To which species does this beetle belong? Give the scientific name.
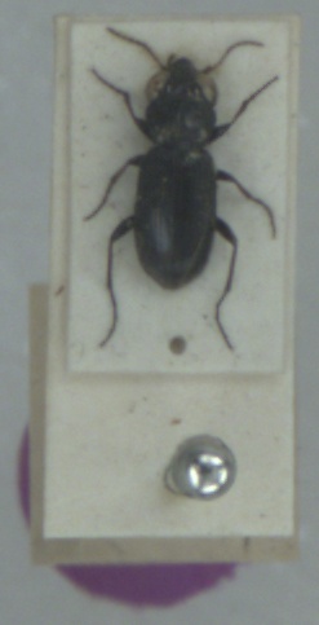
Notiophilus germinyi
